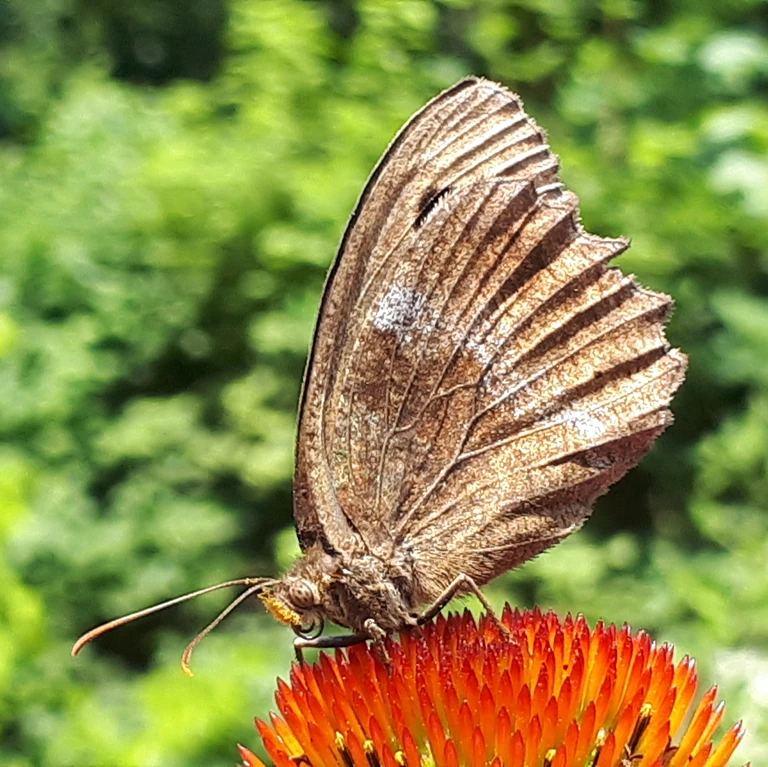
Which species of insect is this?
Minois dryas
